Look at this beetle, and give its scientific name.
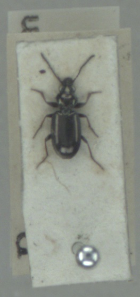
Bembidion properans
